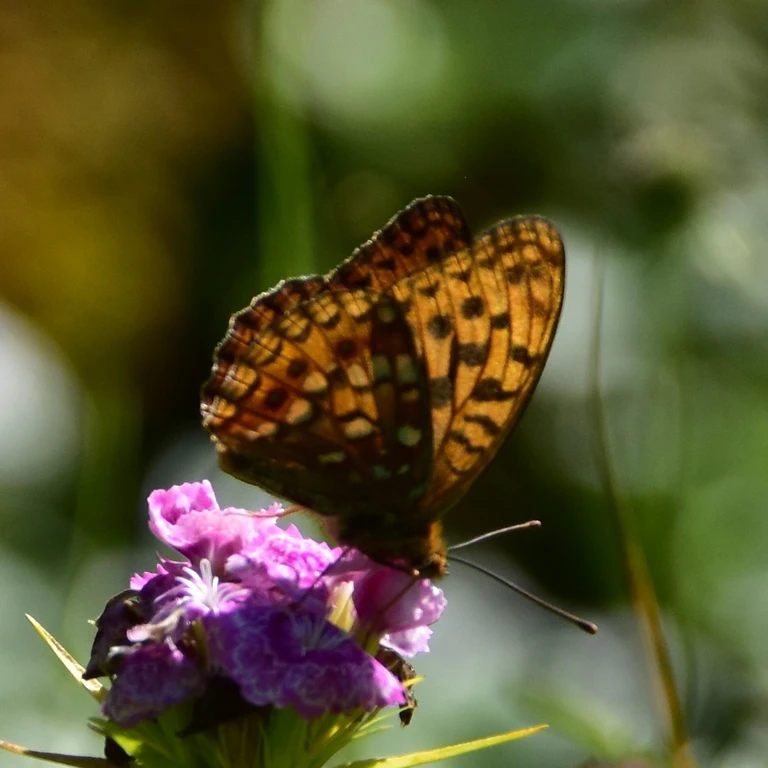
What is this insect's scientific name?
Fabriciana adippe
